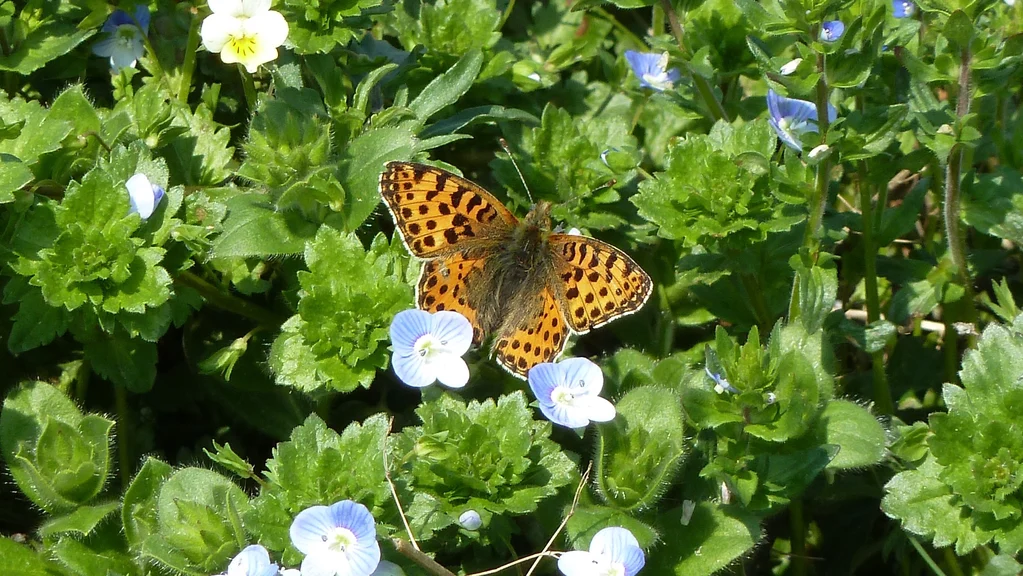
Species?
Issoria lathonia
